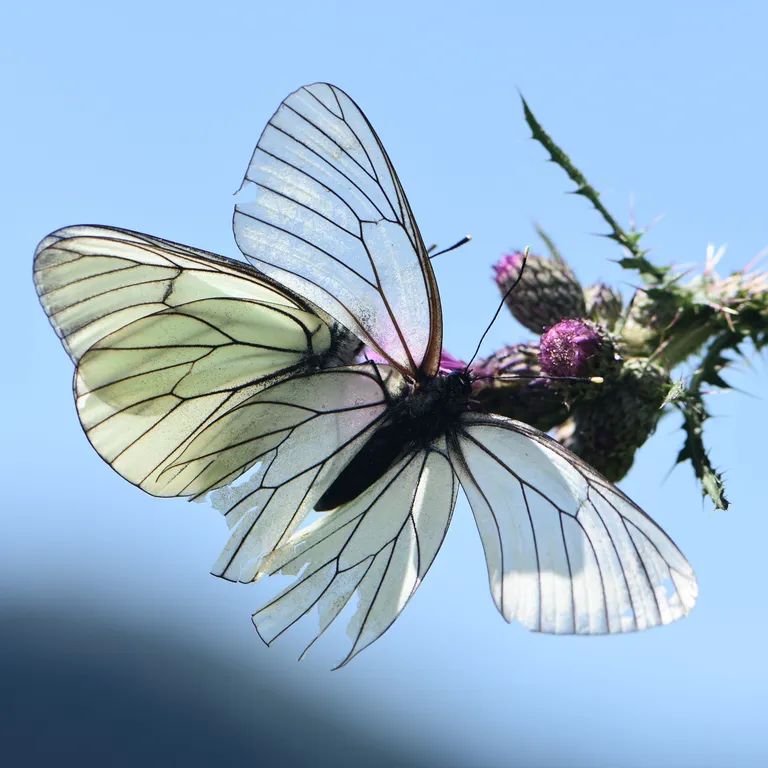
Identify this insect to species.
Aporia crataegi
